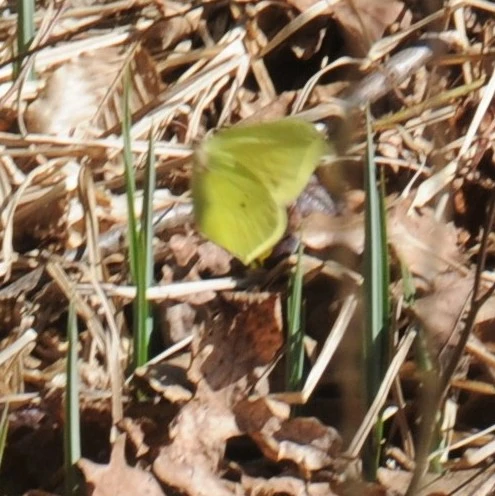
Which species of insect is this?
Gonepteryx rhamni
